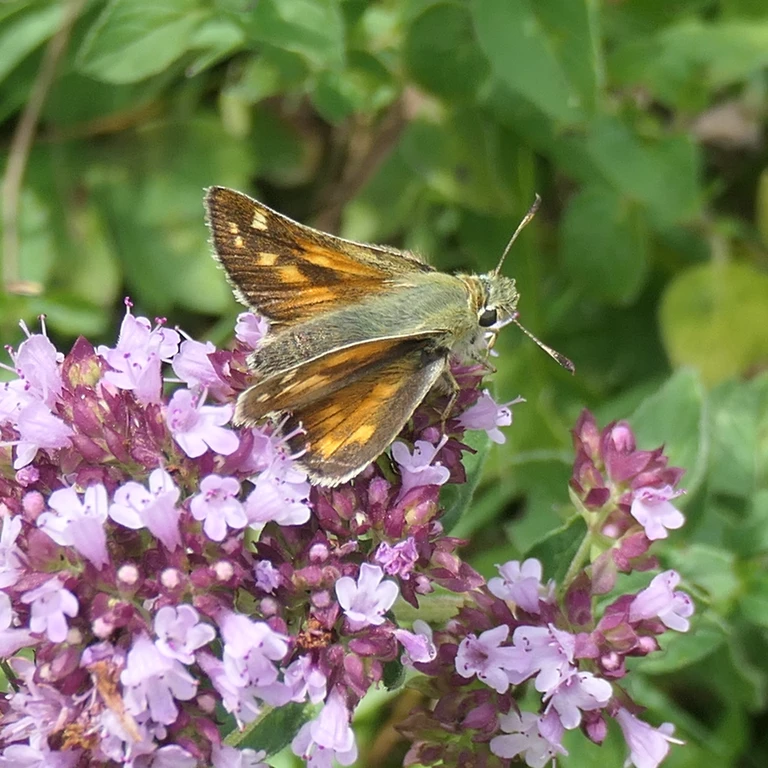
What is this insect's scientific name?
Hesperia comma
